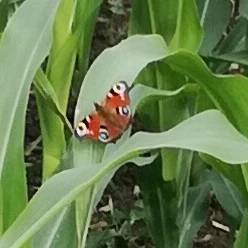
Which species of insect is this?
Aglais io
